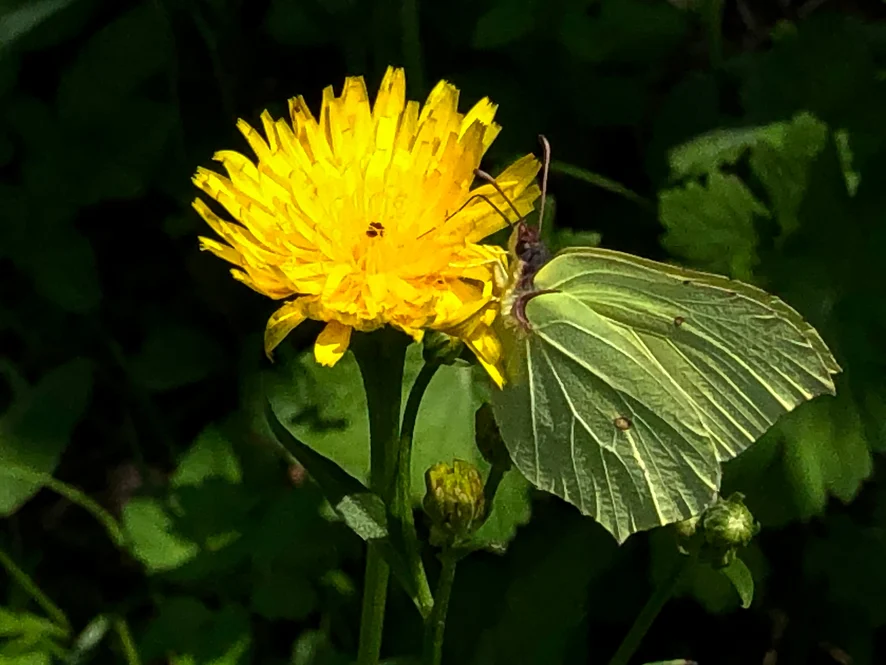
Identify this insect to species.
Gonepteryx rhamni
